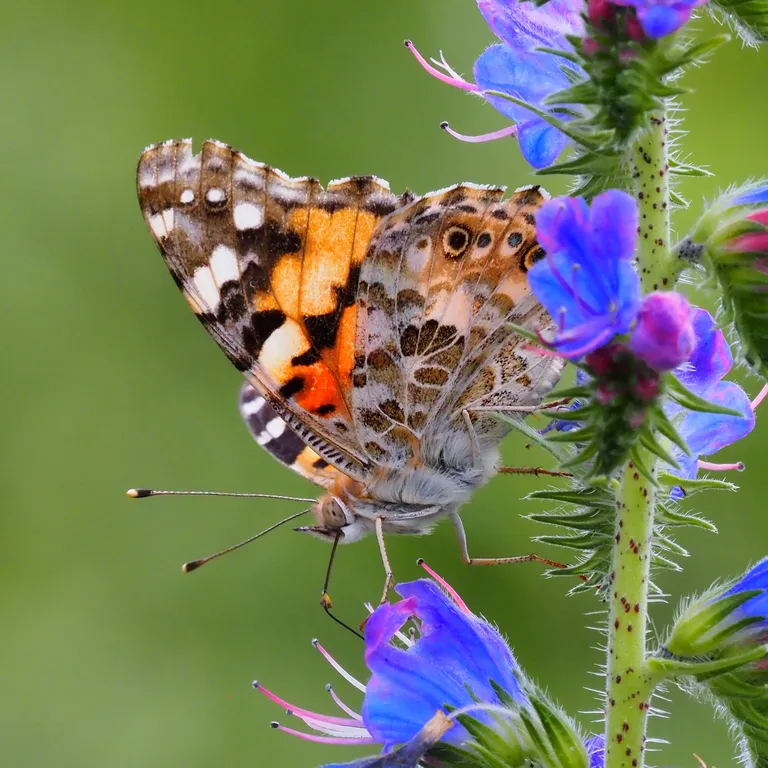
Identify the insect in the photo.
Vanessa cardui
